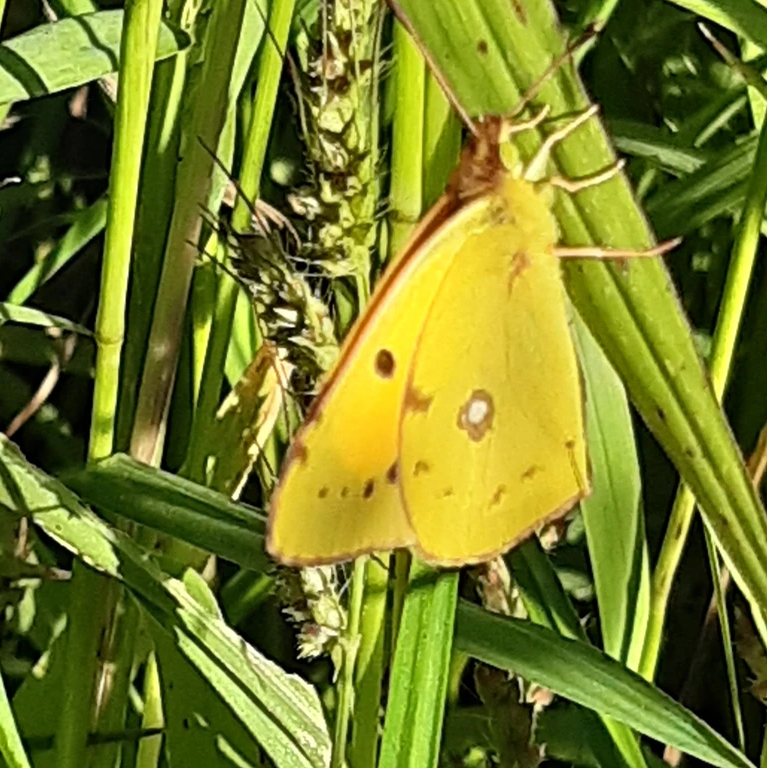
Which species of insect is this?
Colias croceus
